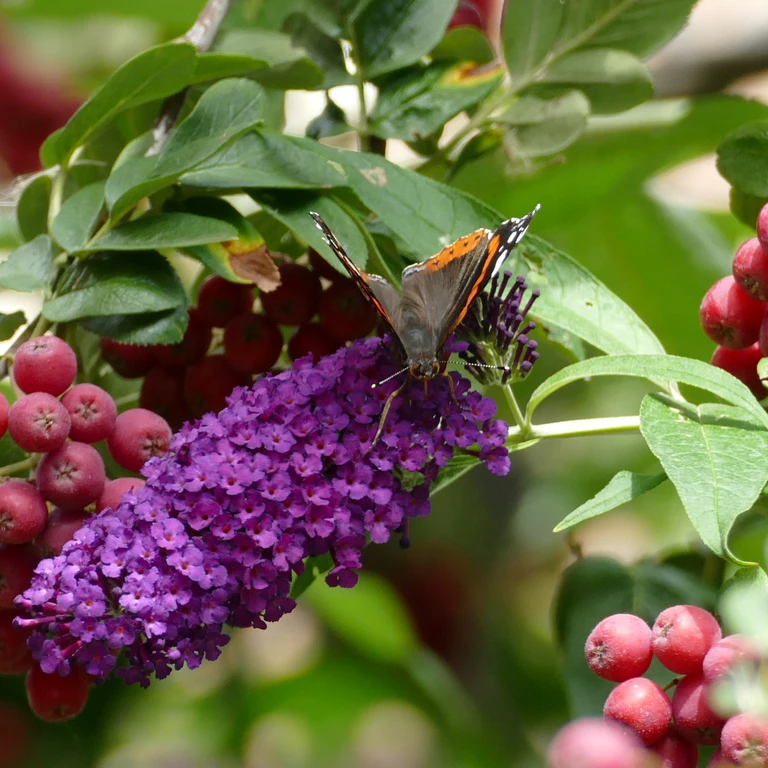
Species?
Vanessa atalanta
